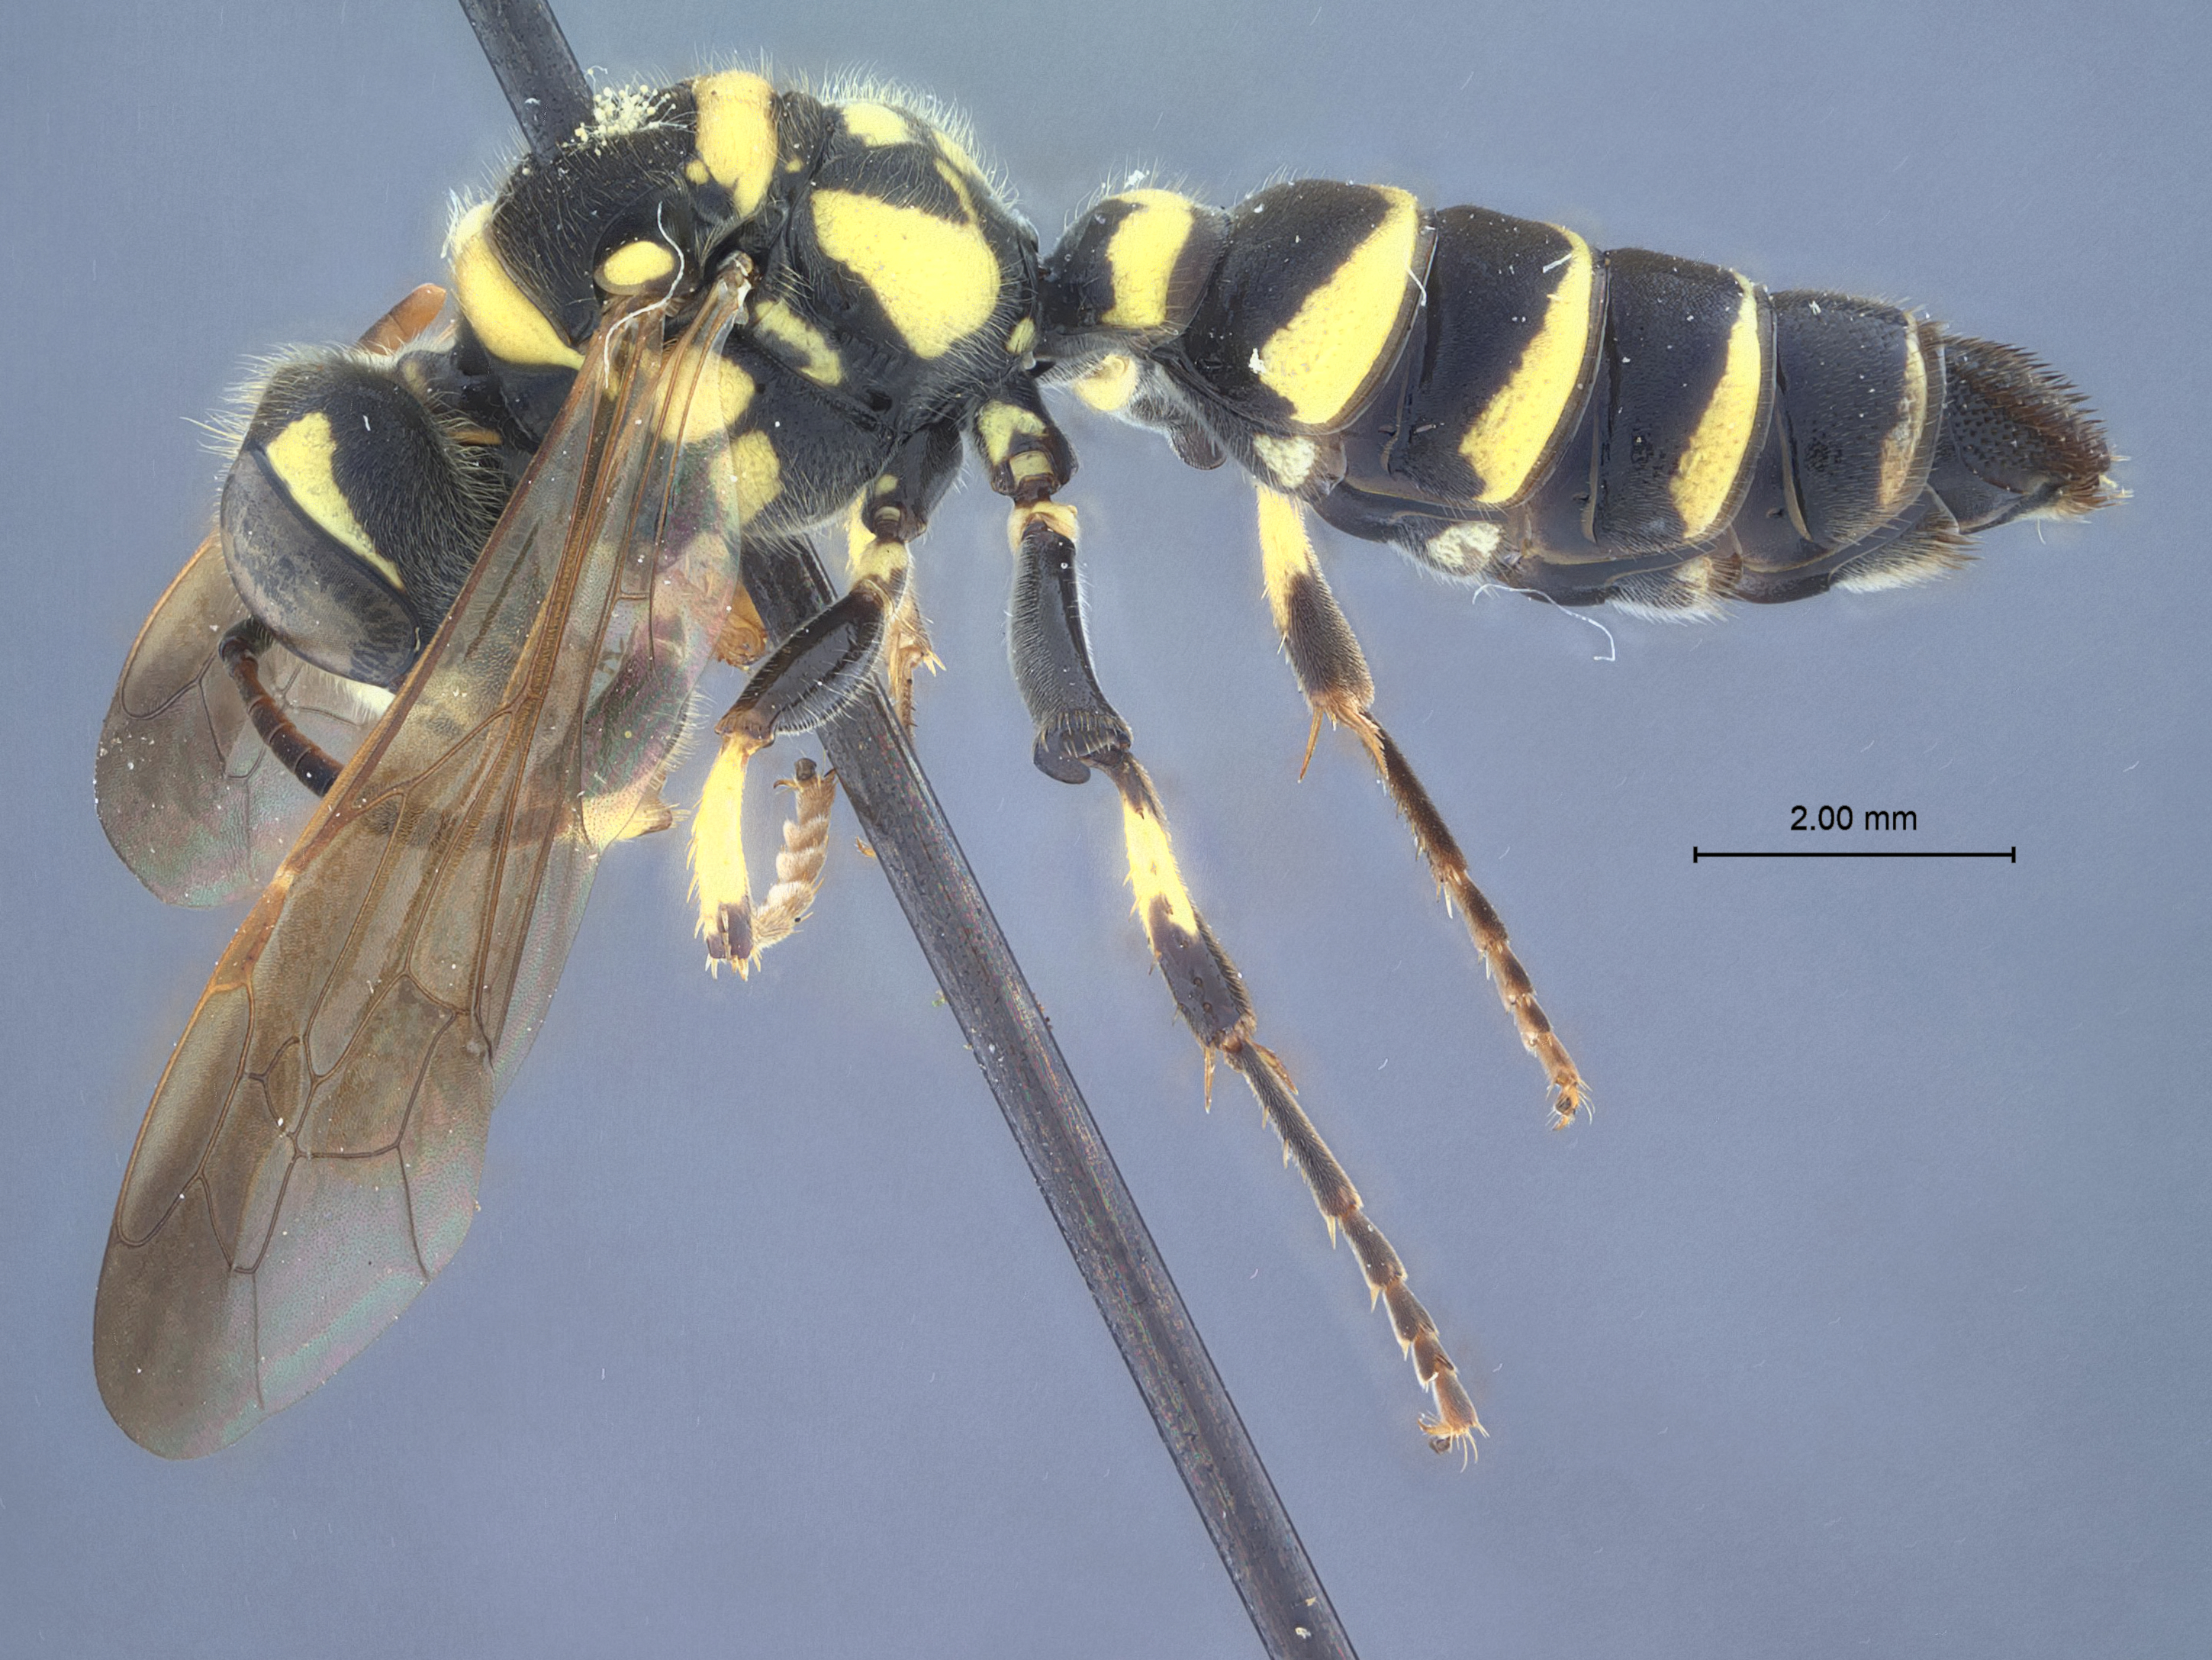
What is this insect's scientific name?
Cerceris watlingensis
